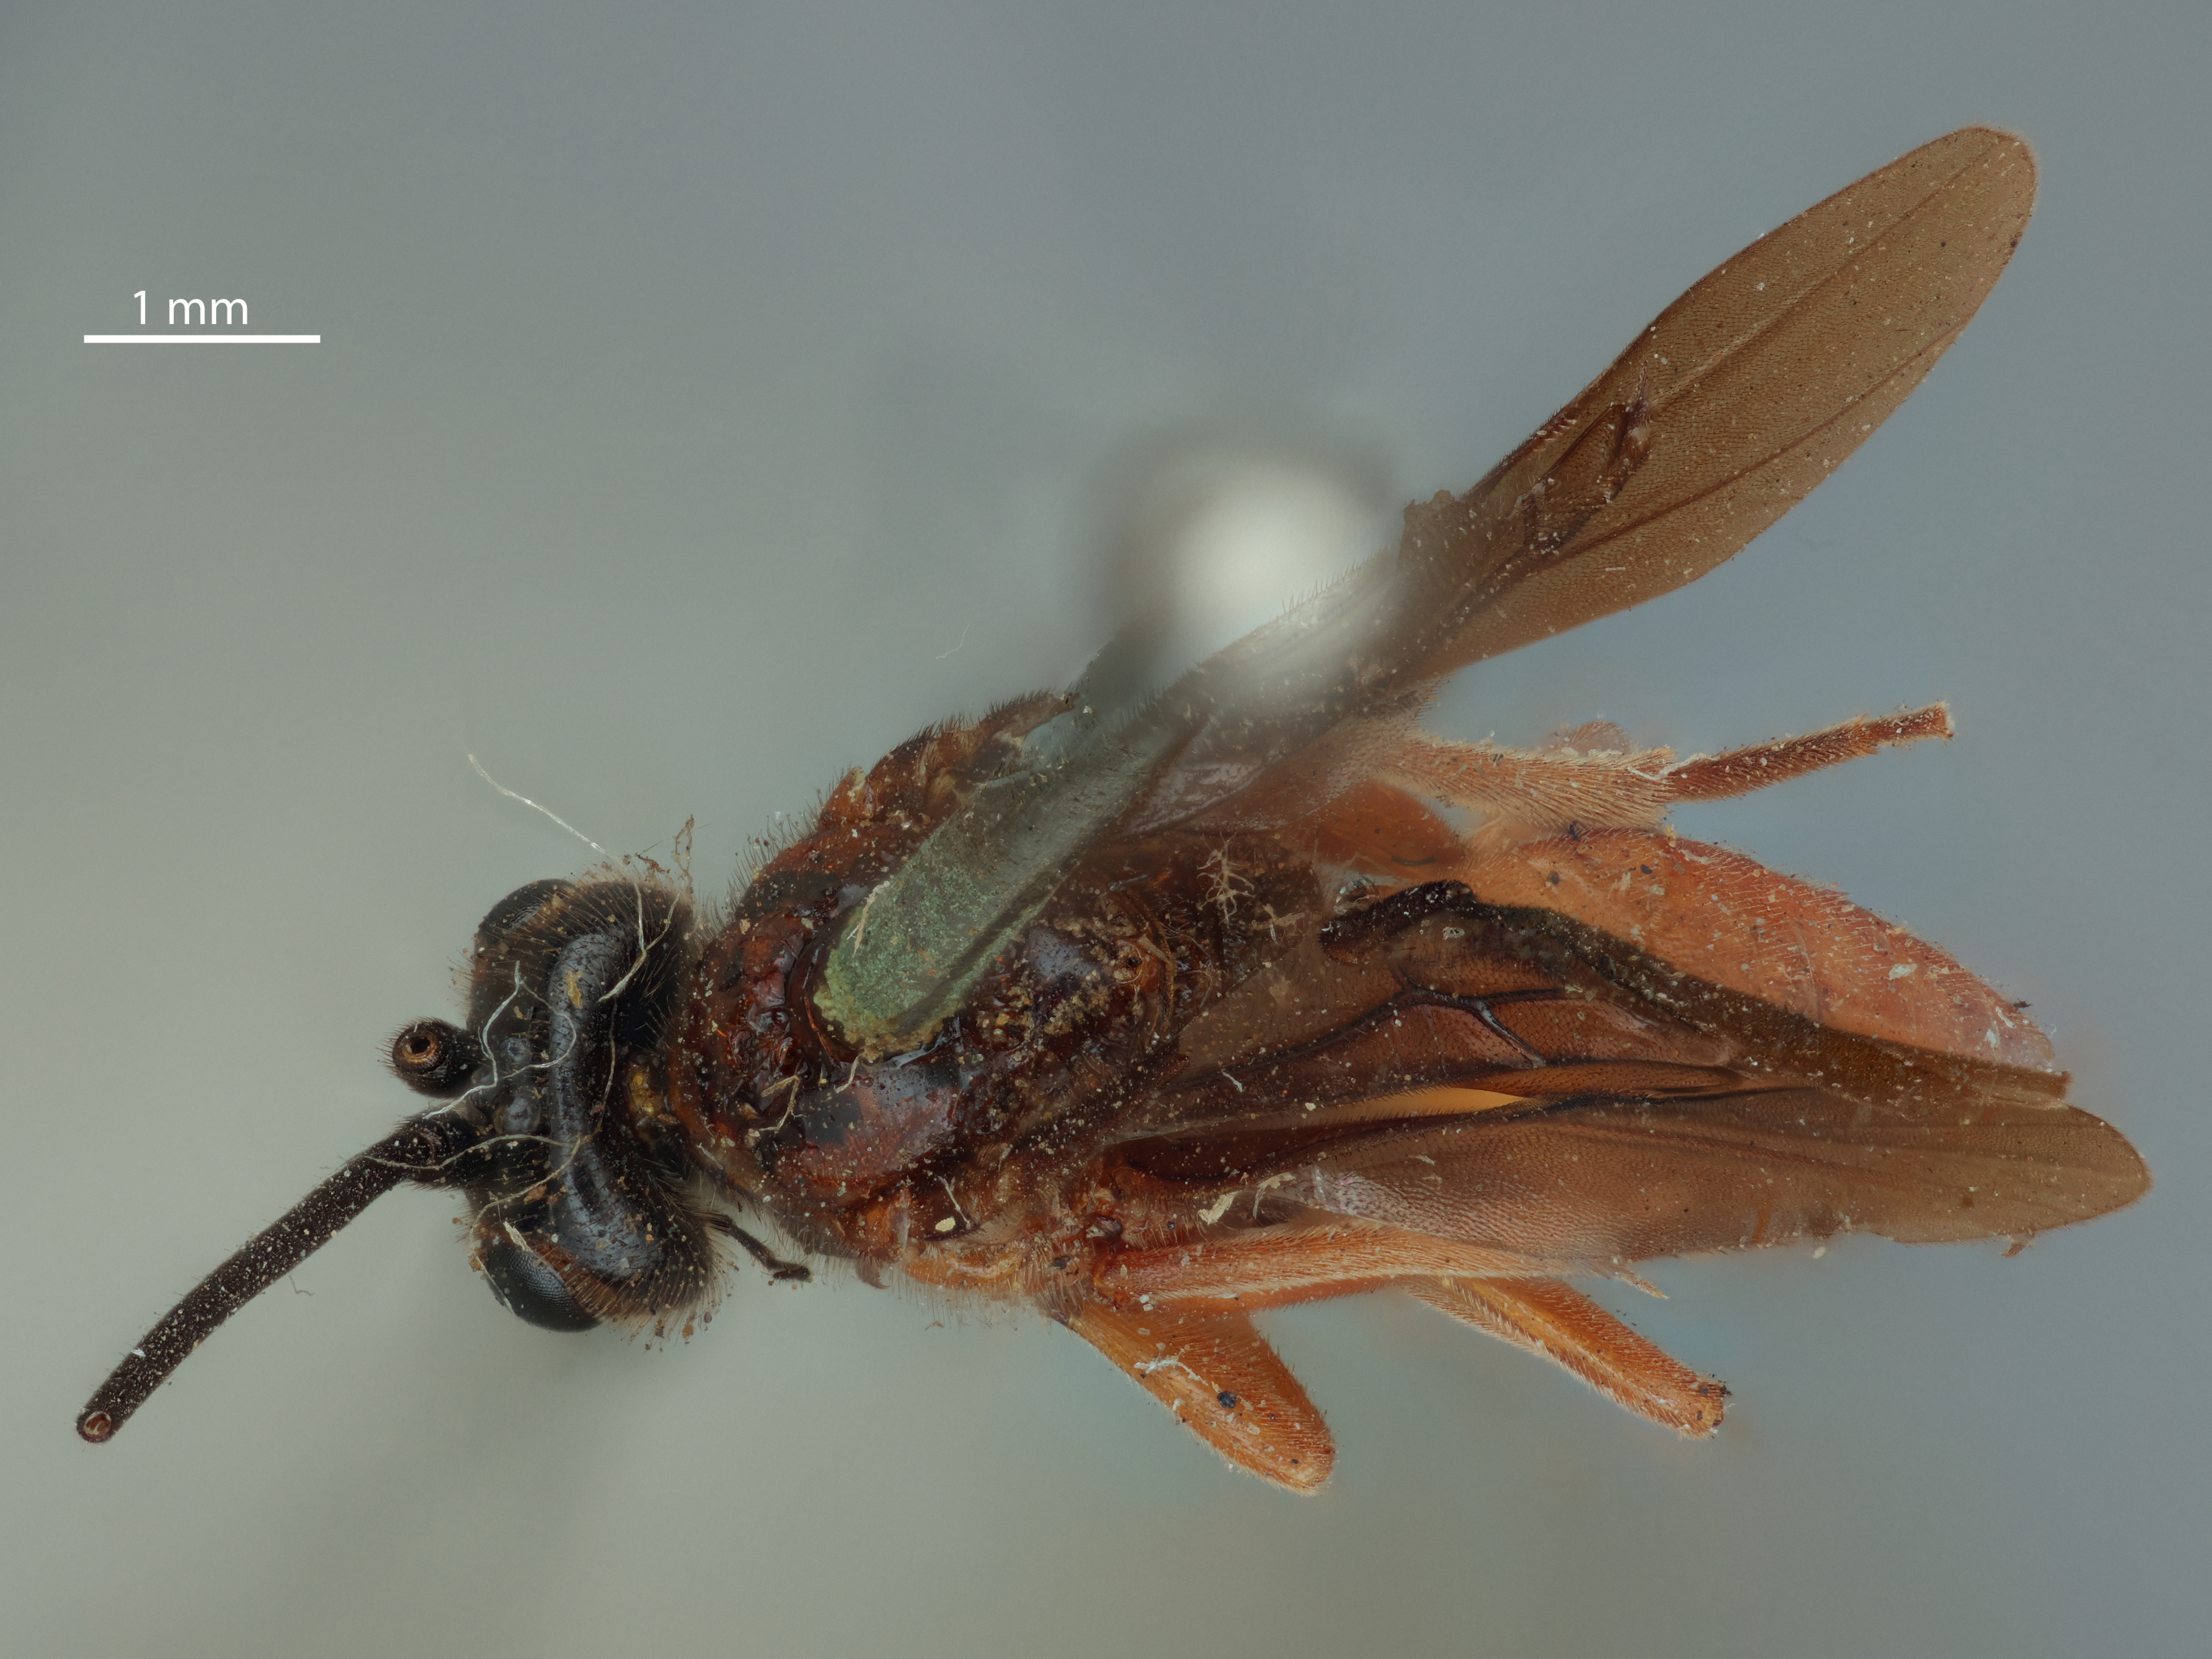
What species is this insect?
Cardiochiles brevitarsis
